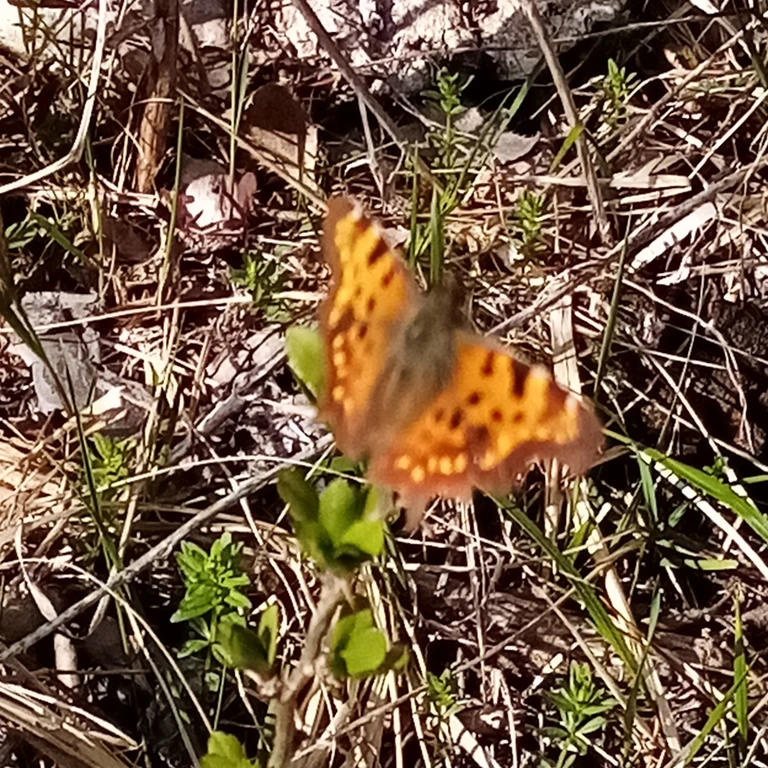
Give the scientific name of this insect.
Polygonia c-album
